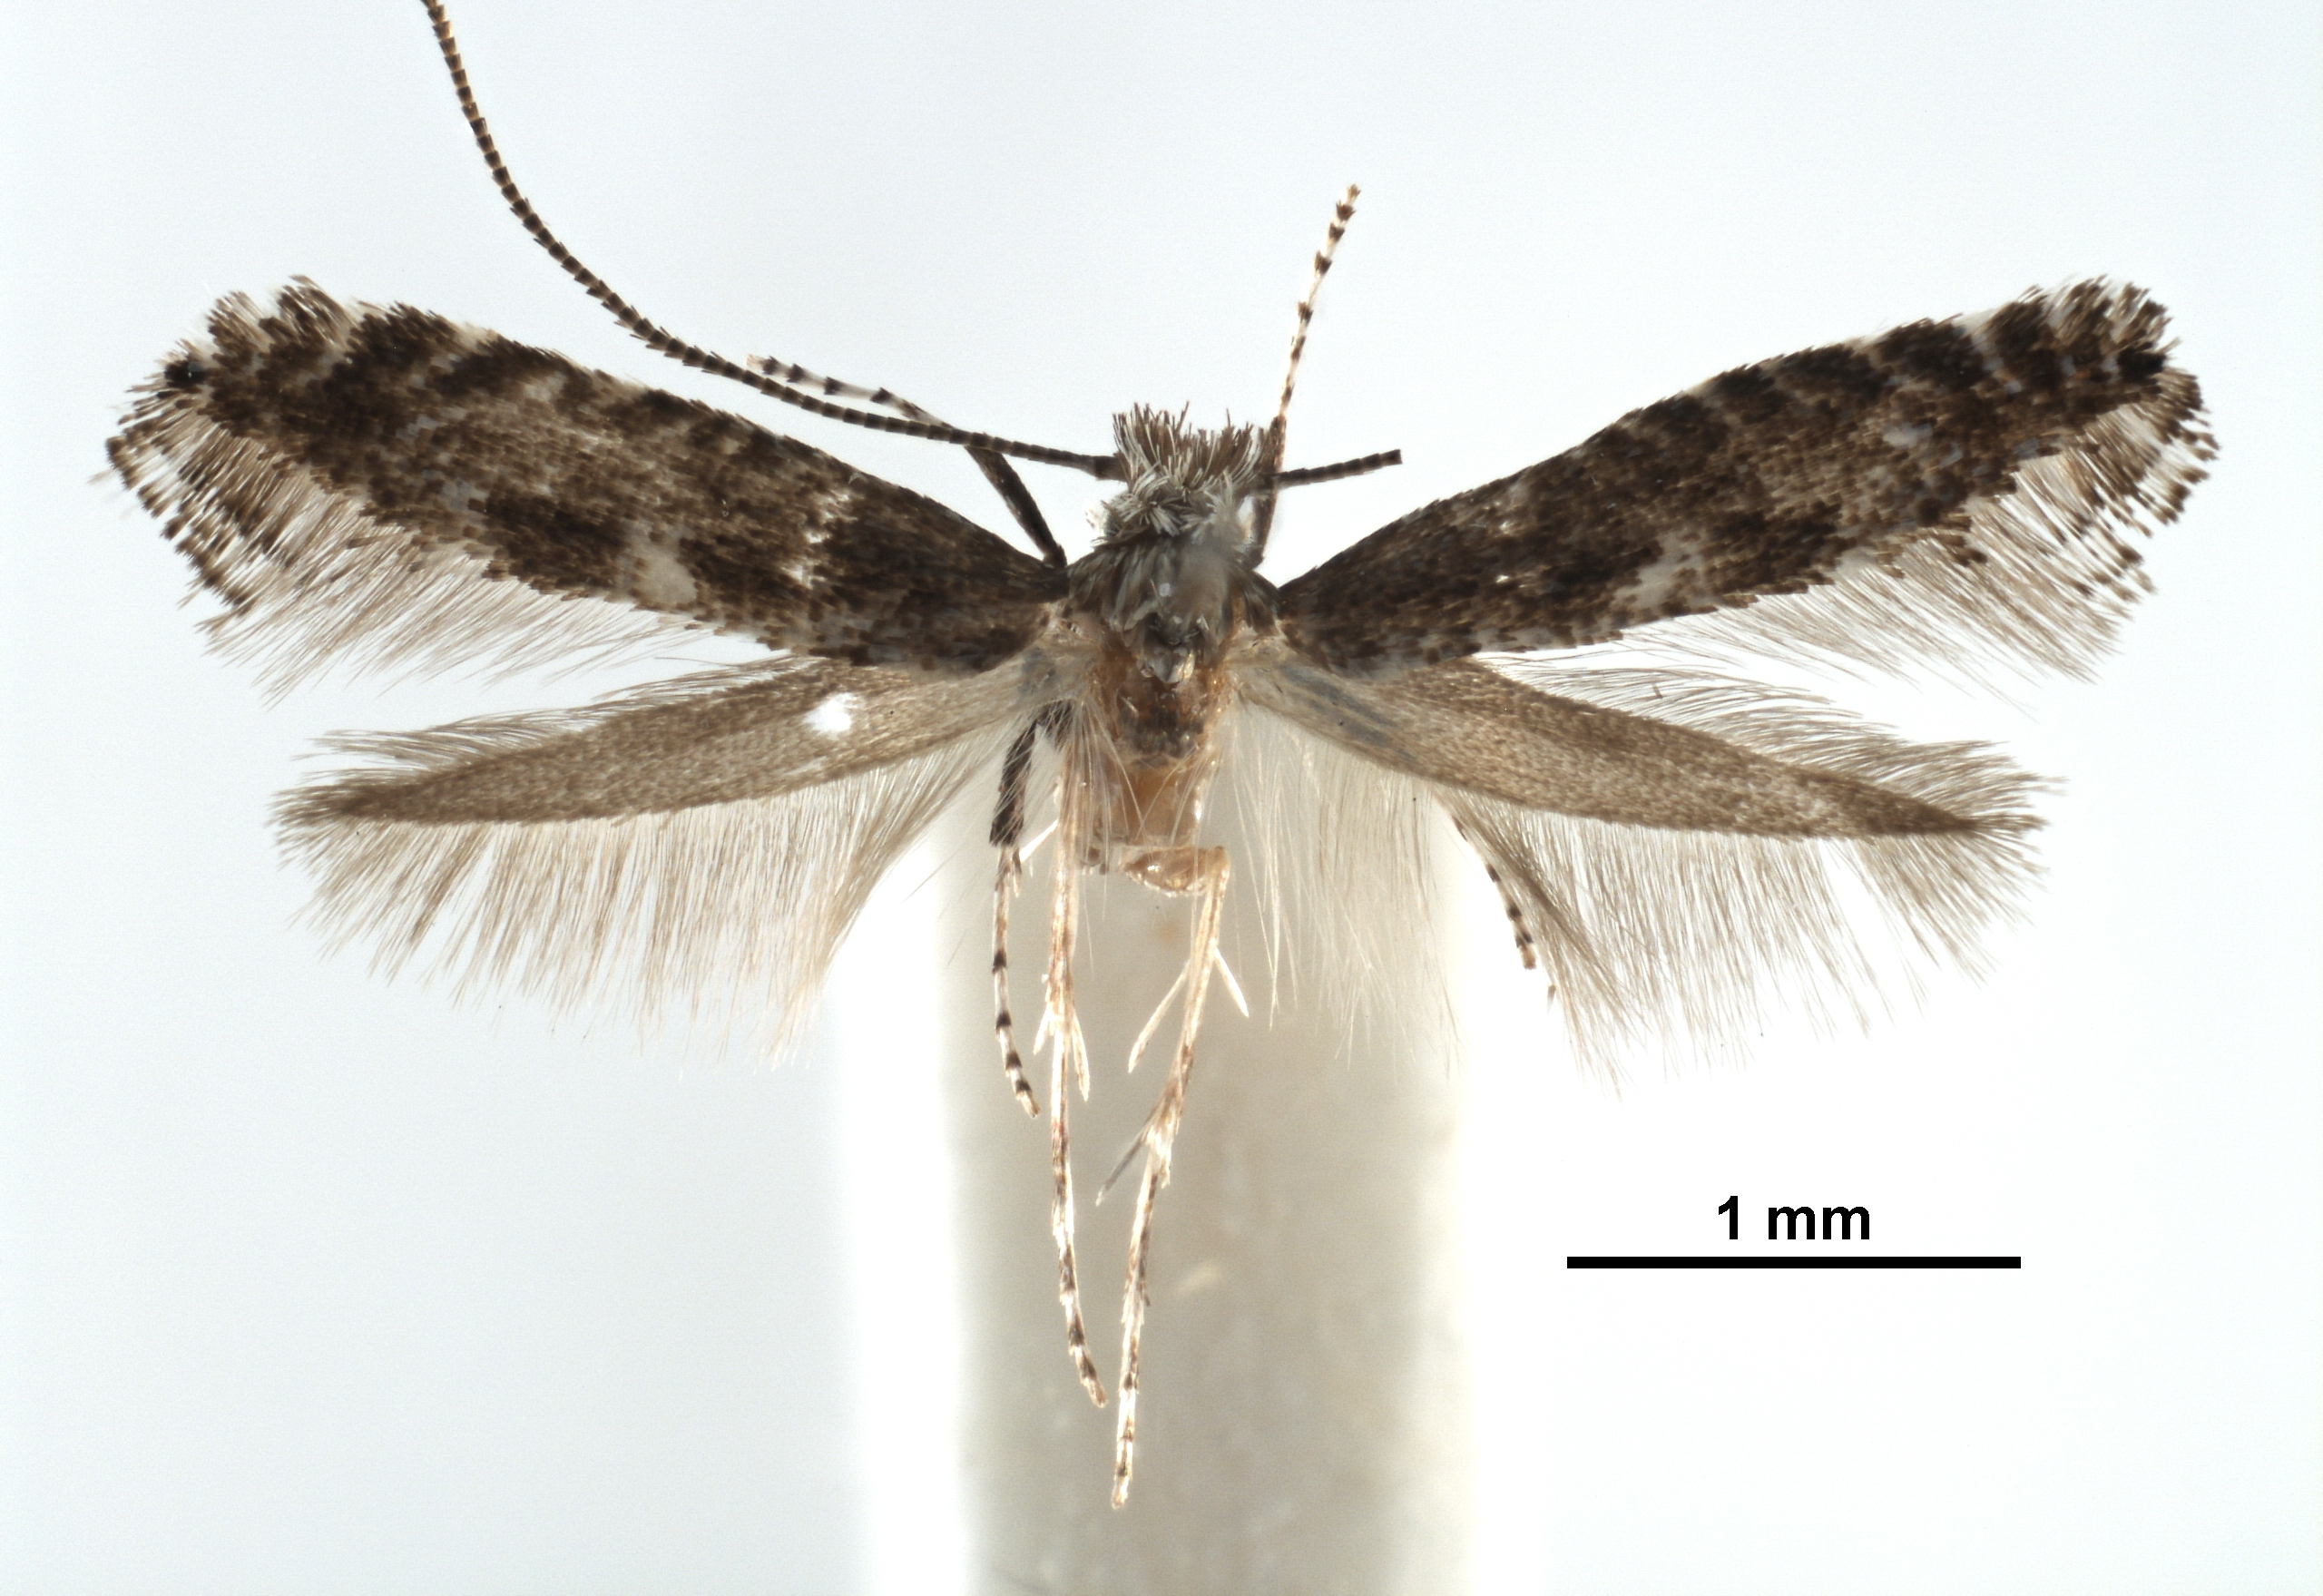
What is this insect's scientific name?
Parornix preciosella
